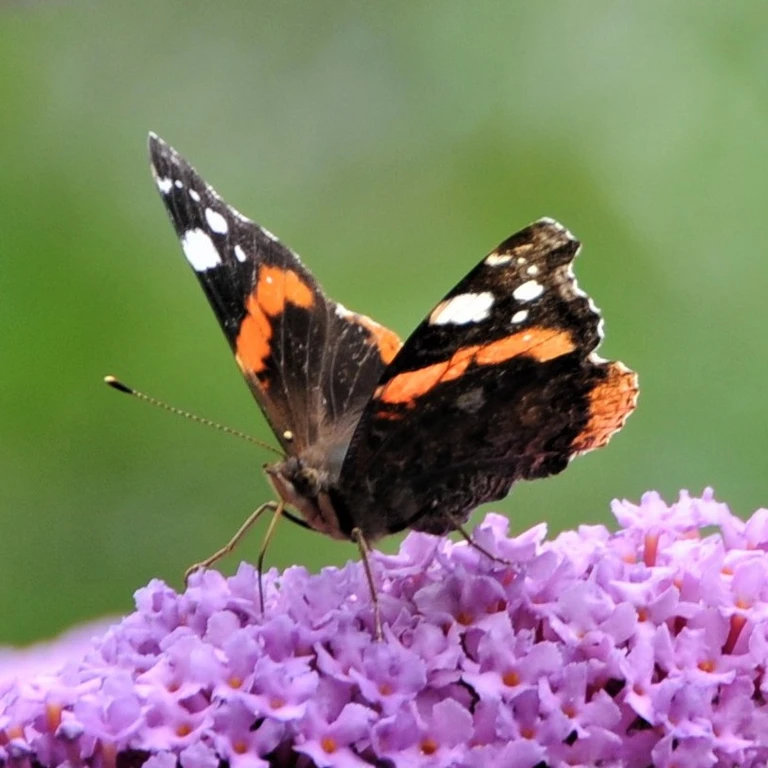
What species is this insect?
Vanessa atalanta
